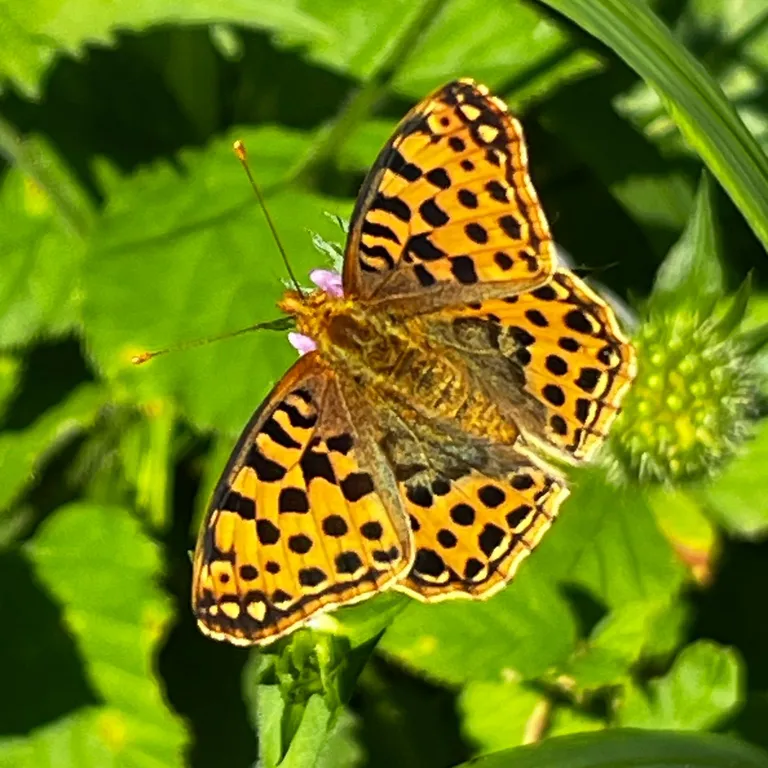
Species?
Issoria lathonia
